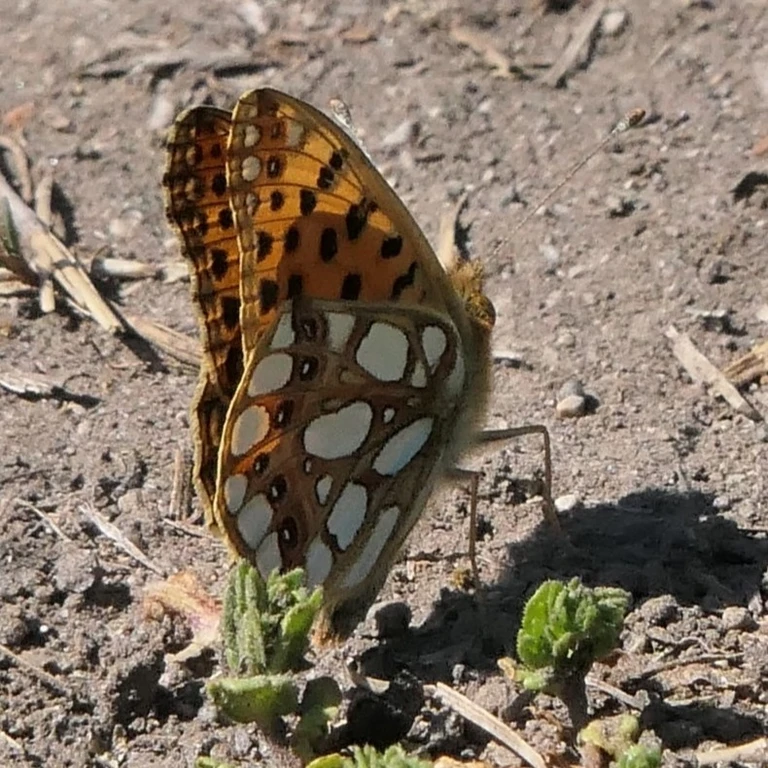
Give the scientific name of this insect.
Issoria lathonia
